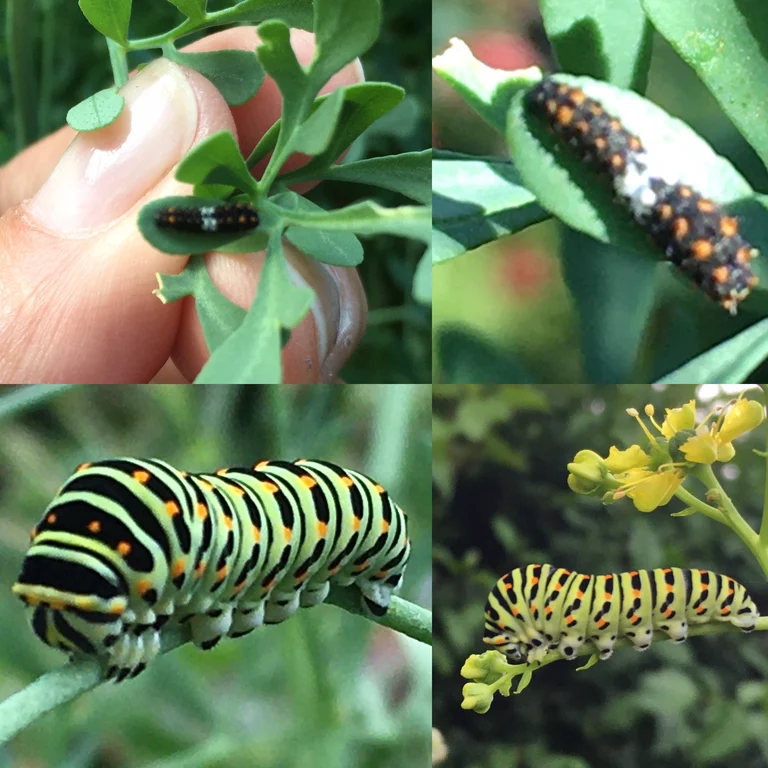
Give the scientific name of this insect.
Papilio machaon
